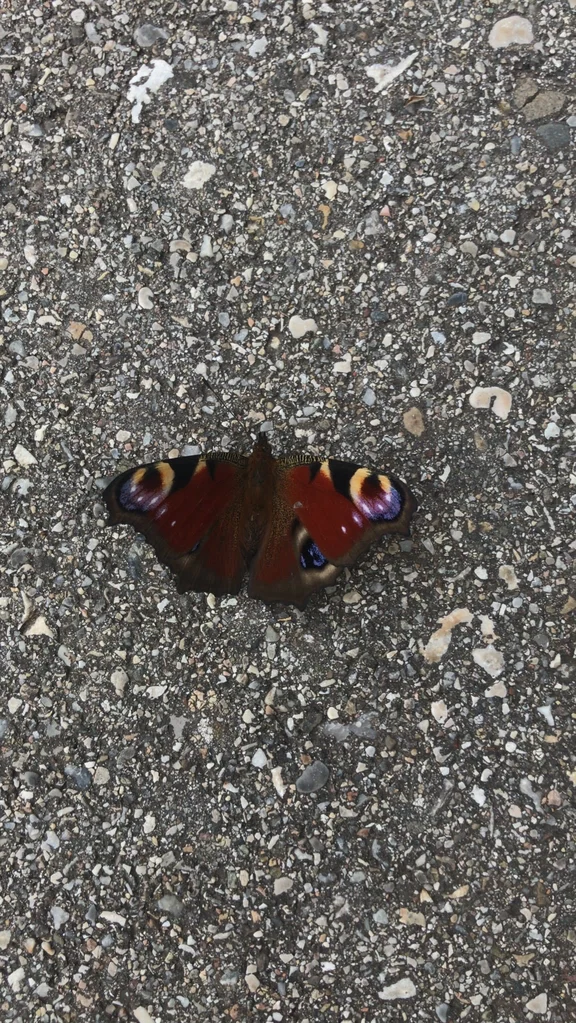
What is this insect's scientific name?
Aglais io
